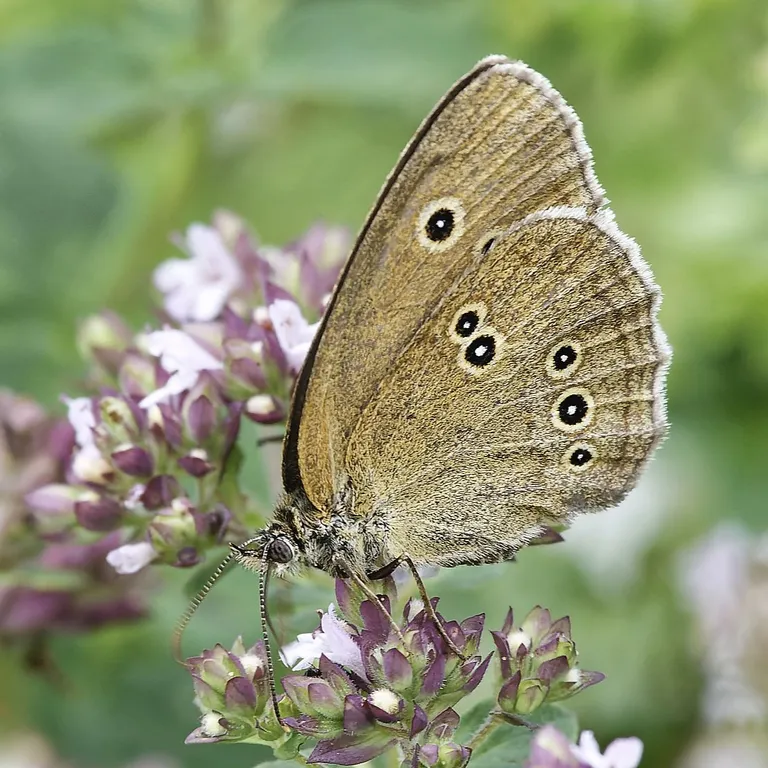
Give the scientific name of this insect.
Aphantopus hyperantus
